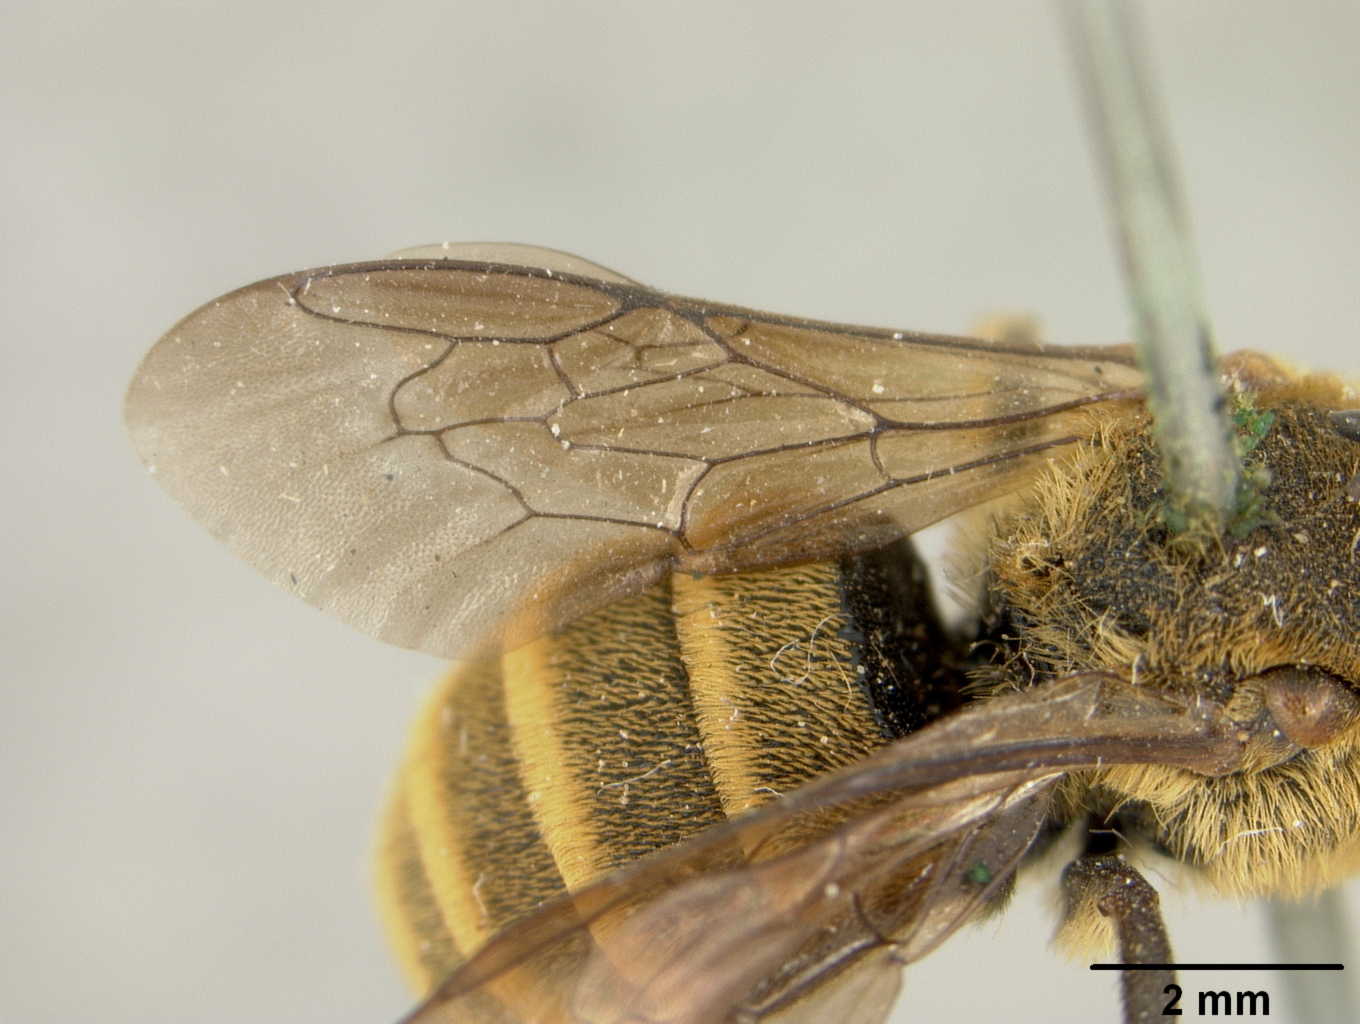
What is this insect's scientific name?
Dioxys fulvohirta
